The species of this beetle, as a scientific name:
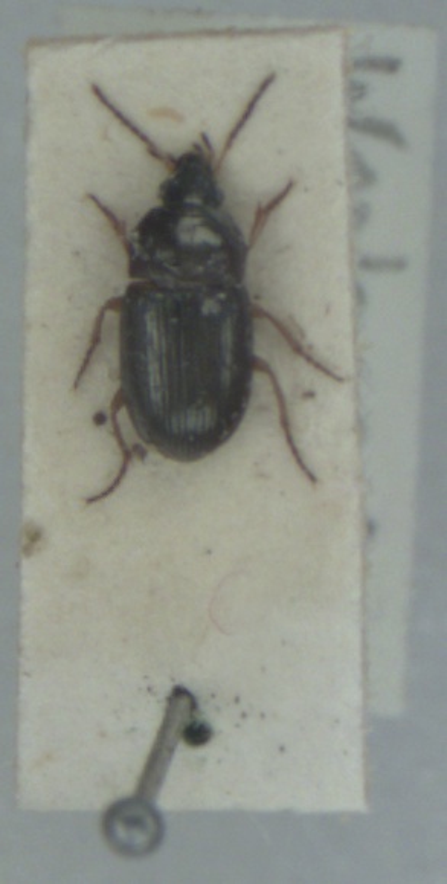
Amara lucida
